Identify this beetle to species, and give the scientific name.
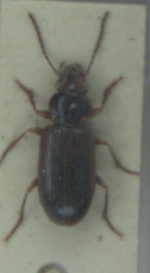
Dicheirotrichus gustavii
